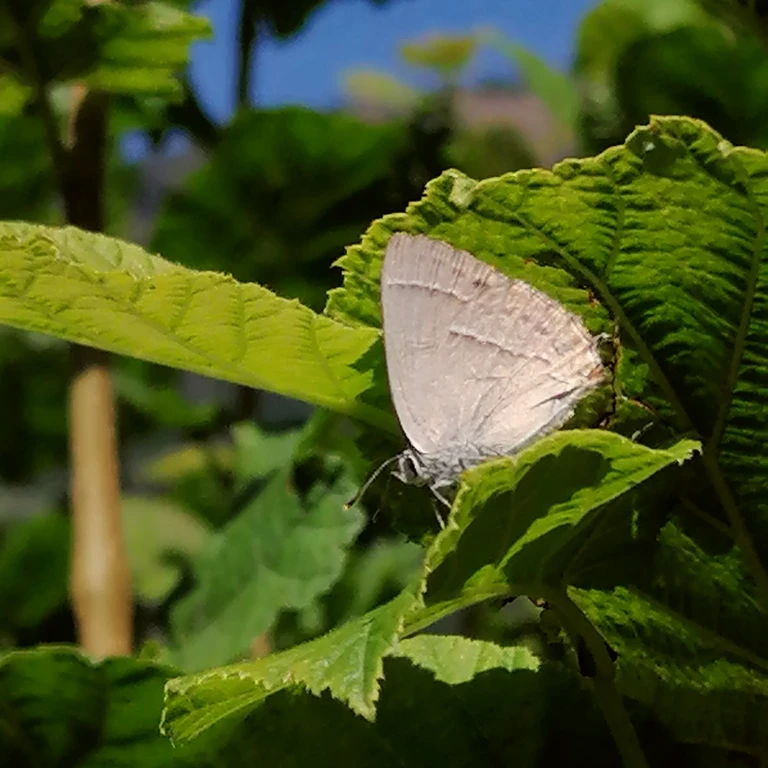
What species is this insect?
Favonius quercus (also Quercusia quercus)
